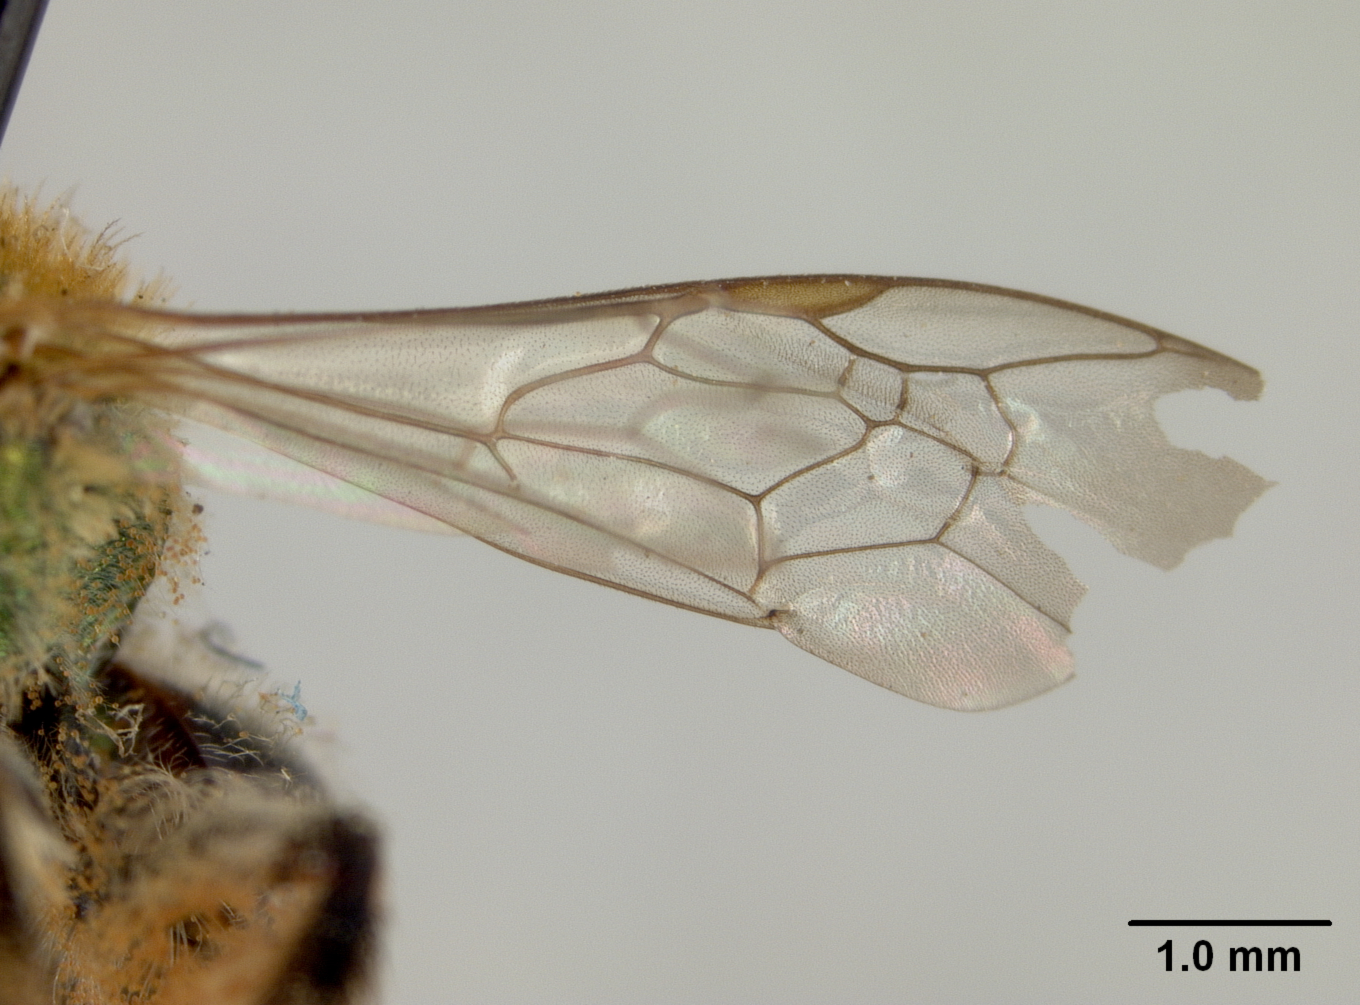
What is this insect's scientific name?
Agapostemon vulpicolor
